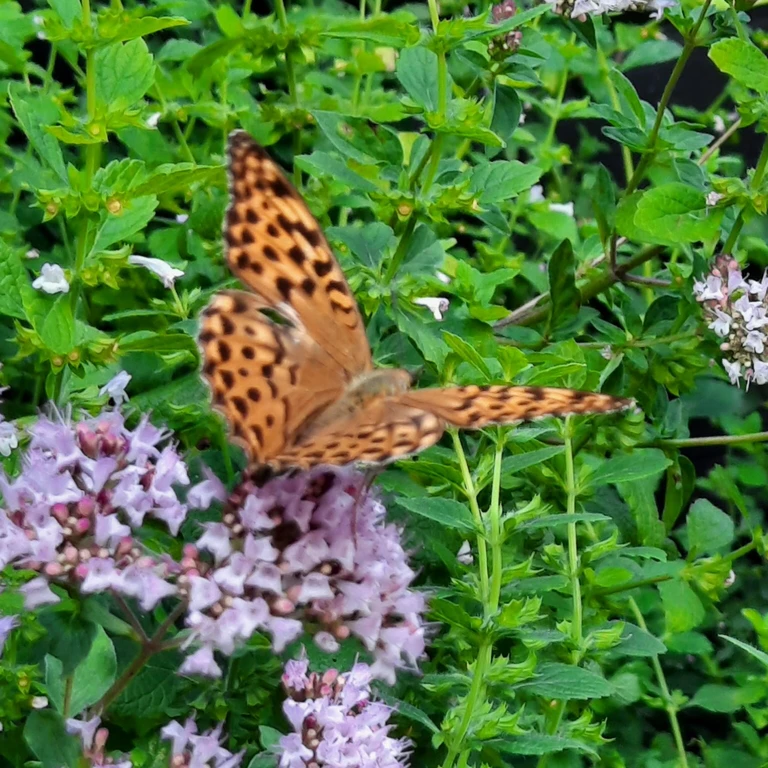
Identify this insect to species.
Argynnis paphia
